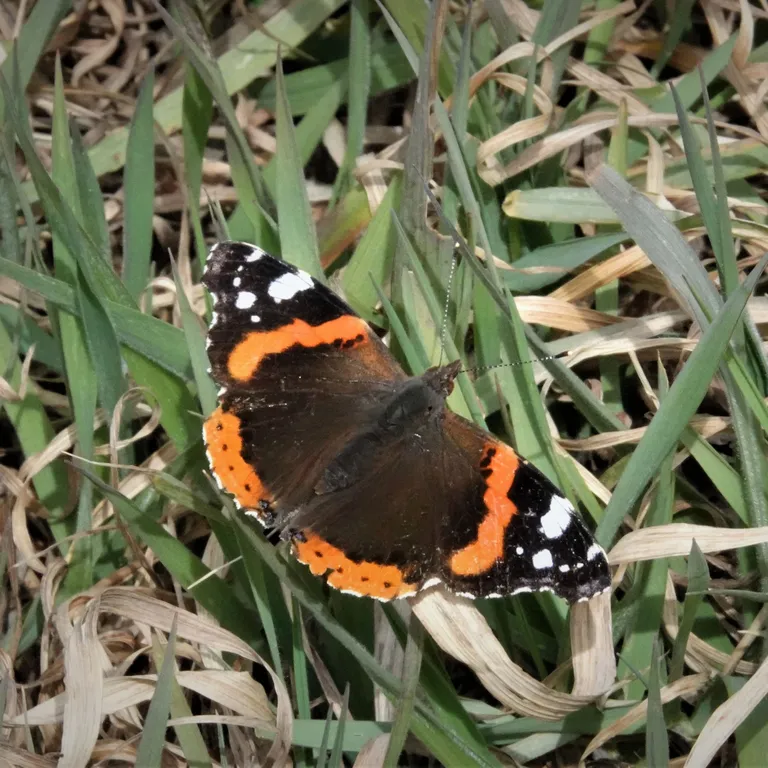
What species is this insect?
Vanessa atalanta
